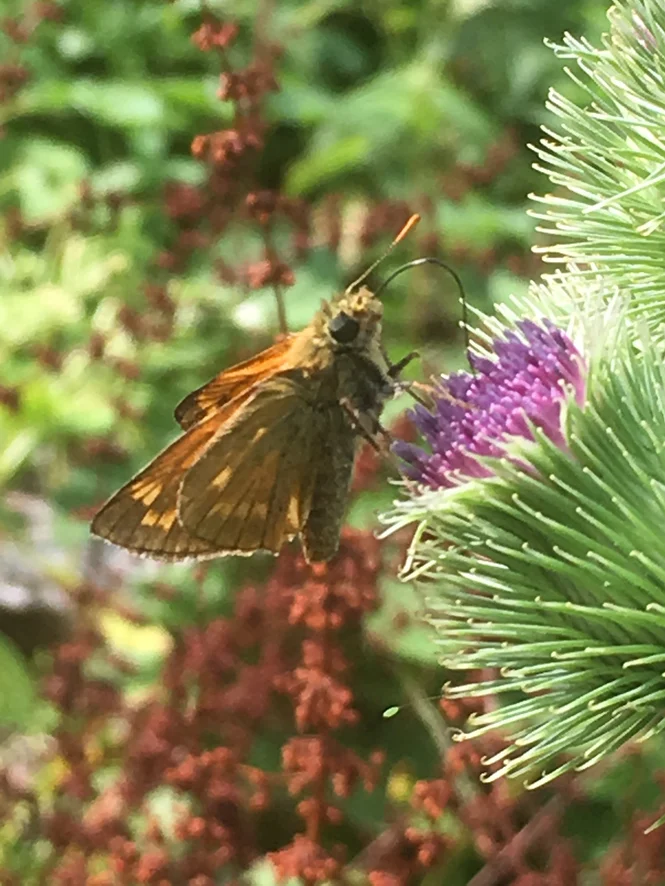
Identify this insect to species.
Ochlodes sylvanus (also Ochlodes venata)
